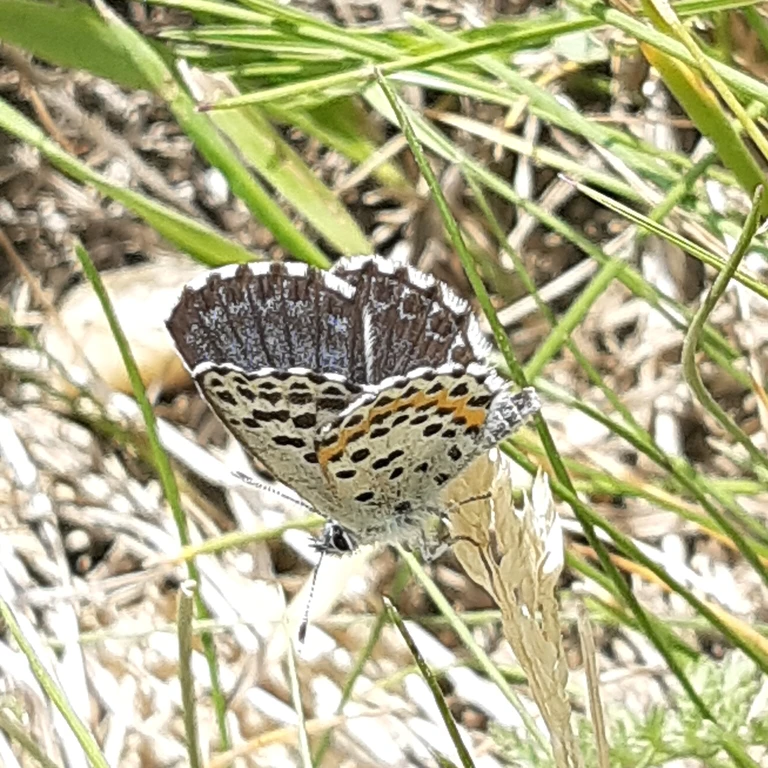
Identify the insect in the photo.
Scolitantides orion
